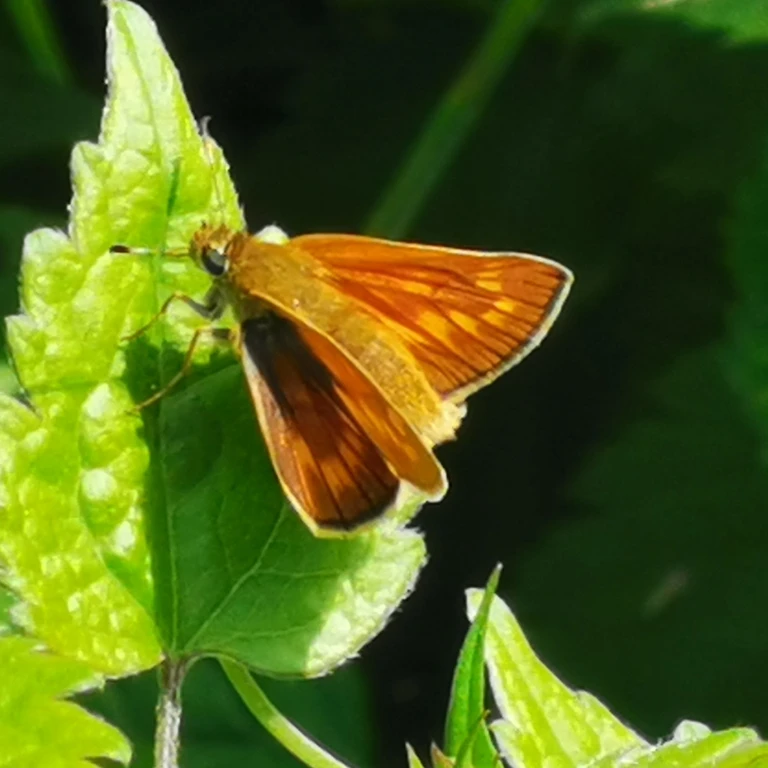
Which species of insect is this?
Ochlodes sylvanus (also Ochlodes venata)
